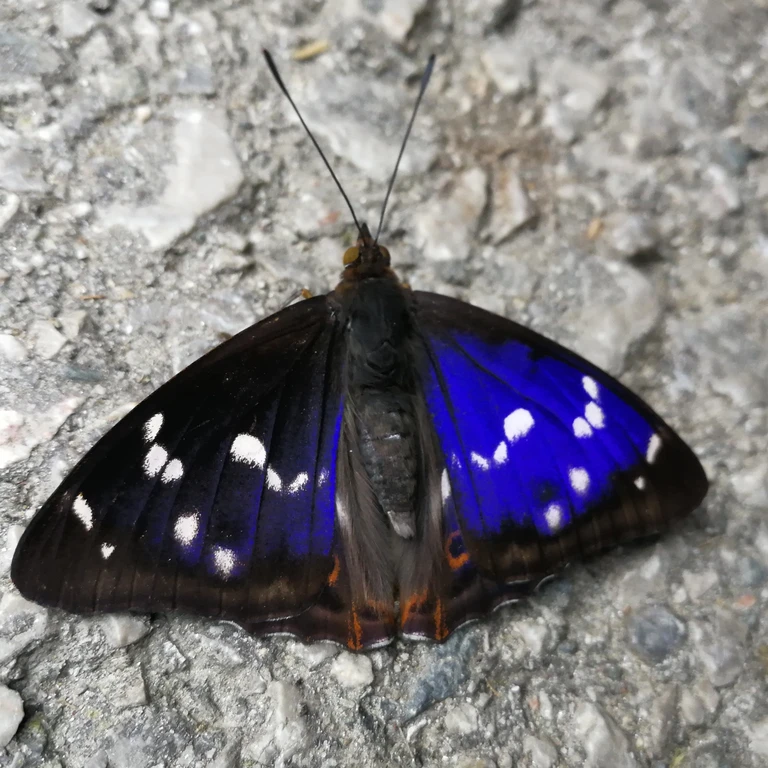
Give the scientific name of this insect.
Apatura iris
